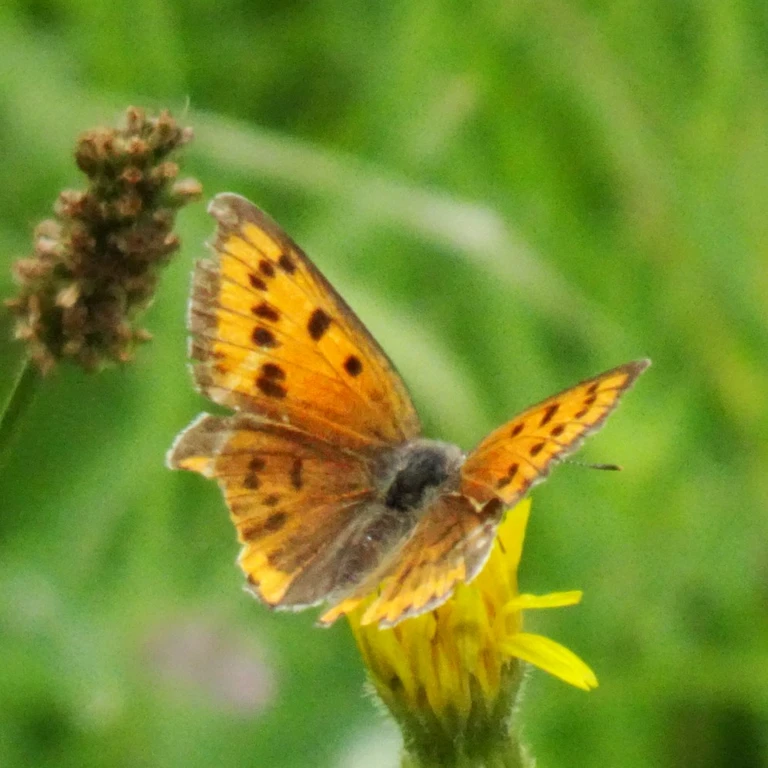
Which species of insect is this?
Lycaena dispar
